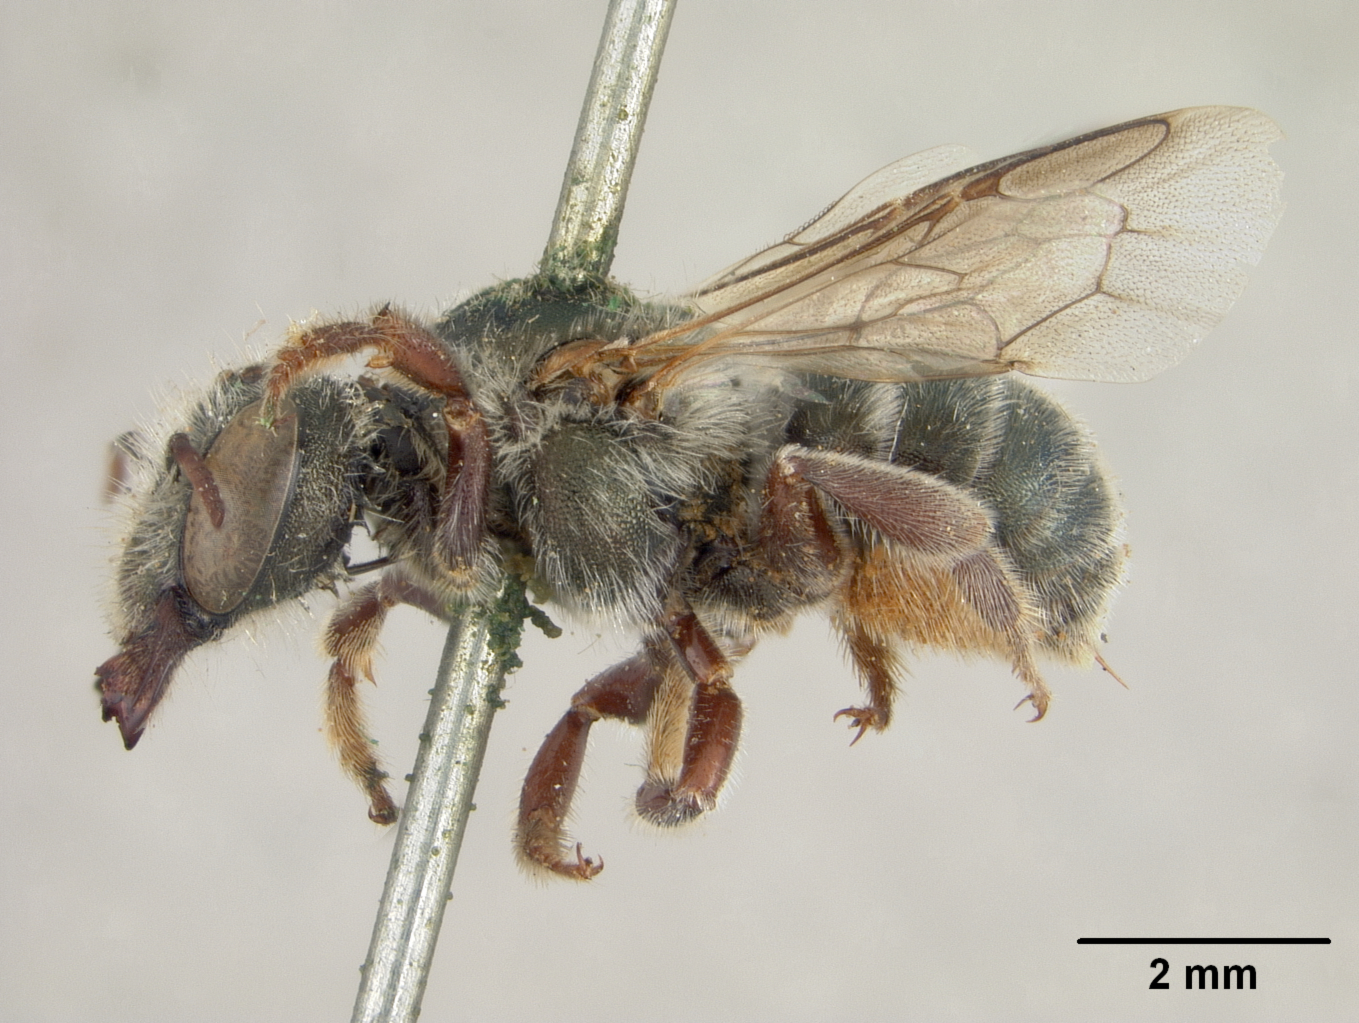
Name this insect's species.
Osmia titusi
